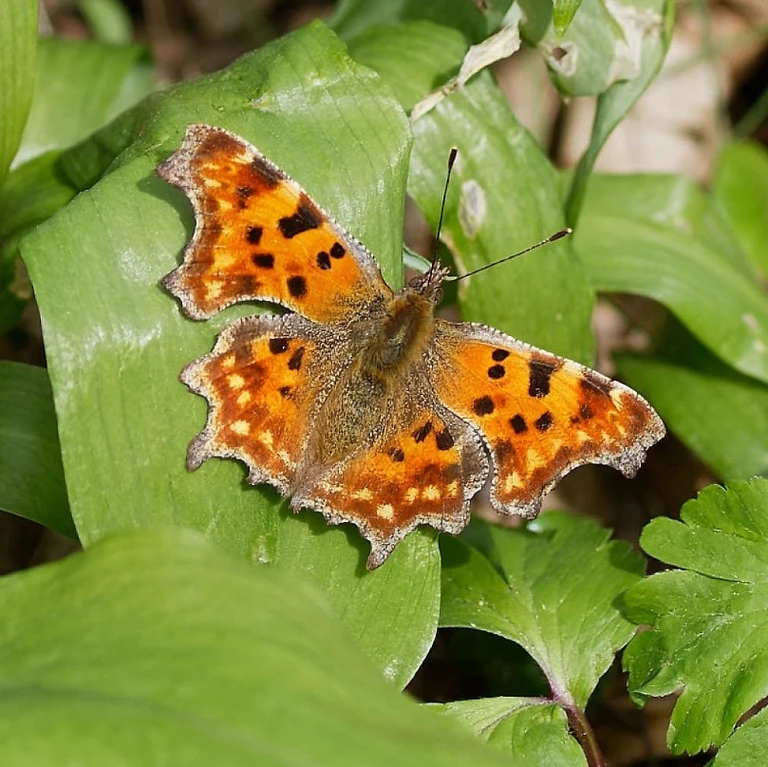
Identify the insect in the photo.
Polygonia c-album
